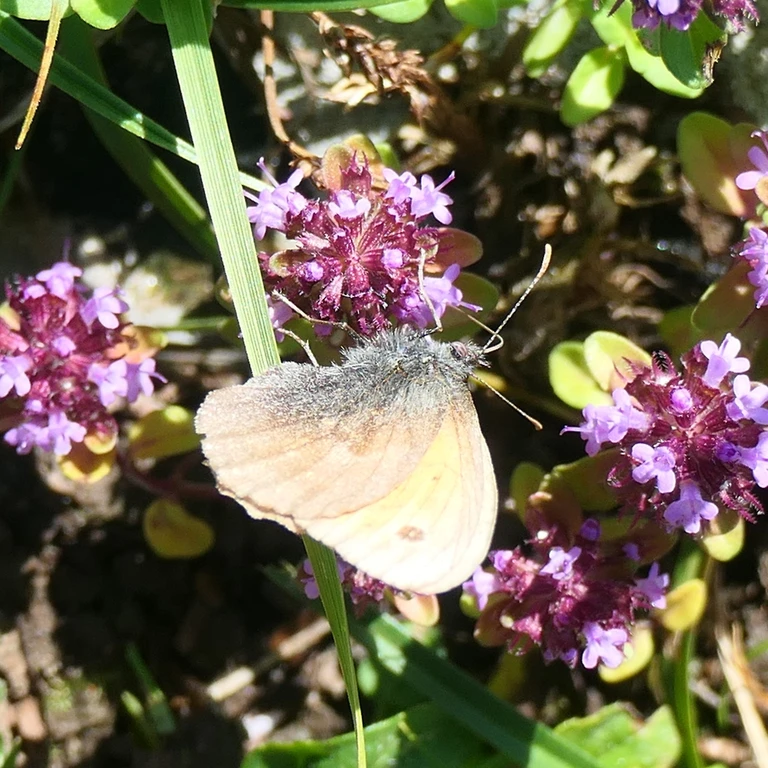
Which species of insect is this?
Coenonympha pamphilus
